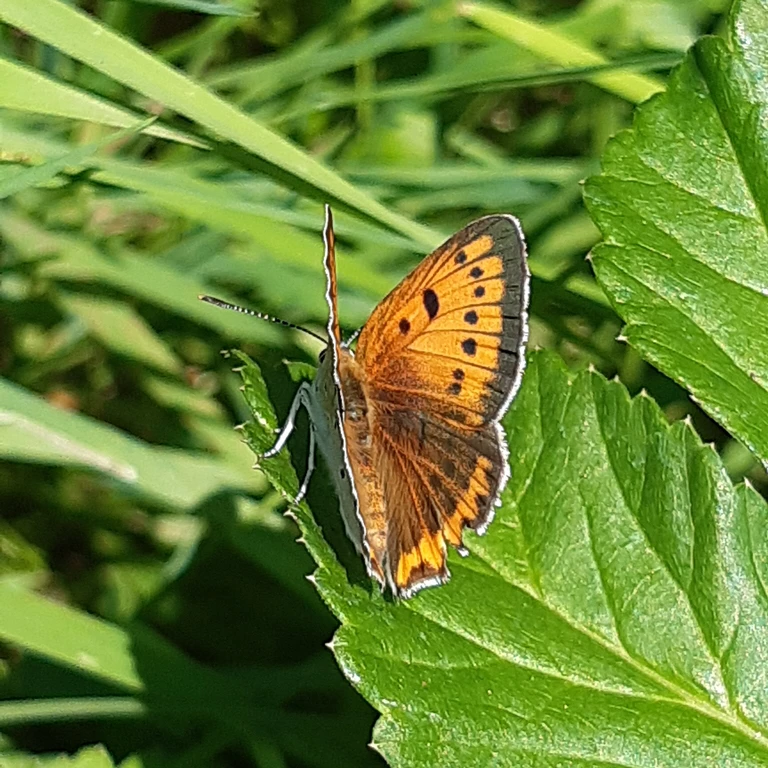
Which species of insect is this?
Lycaena dispar
